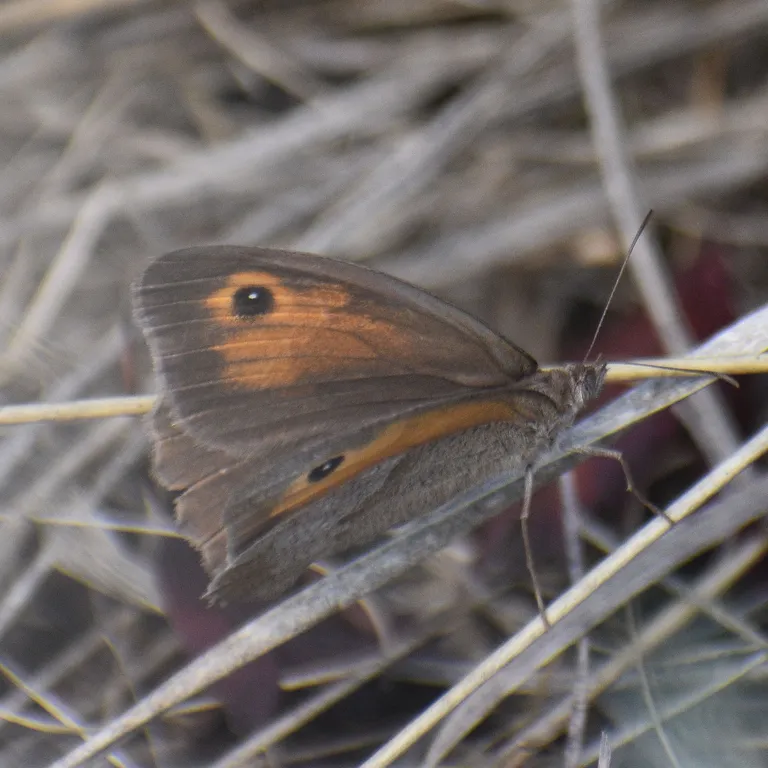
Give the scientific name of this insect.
Maniola jurtina
